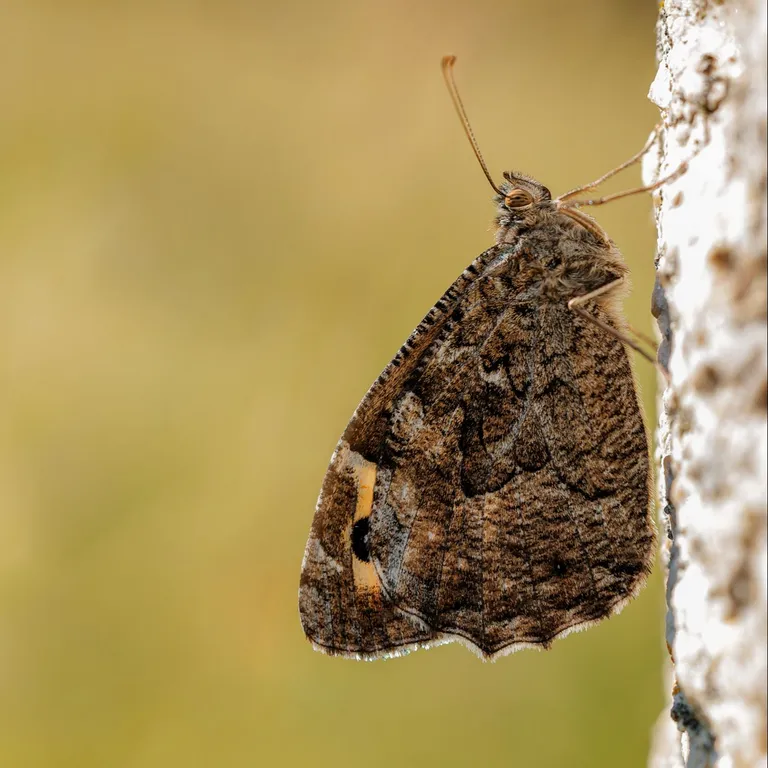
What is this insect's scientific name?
Hipparchia semele
